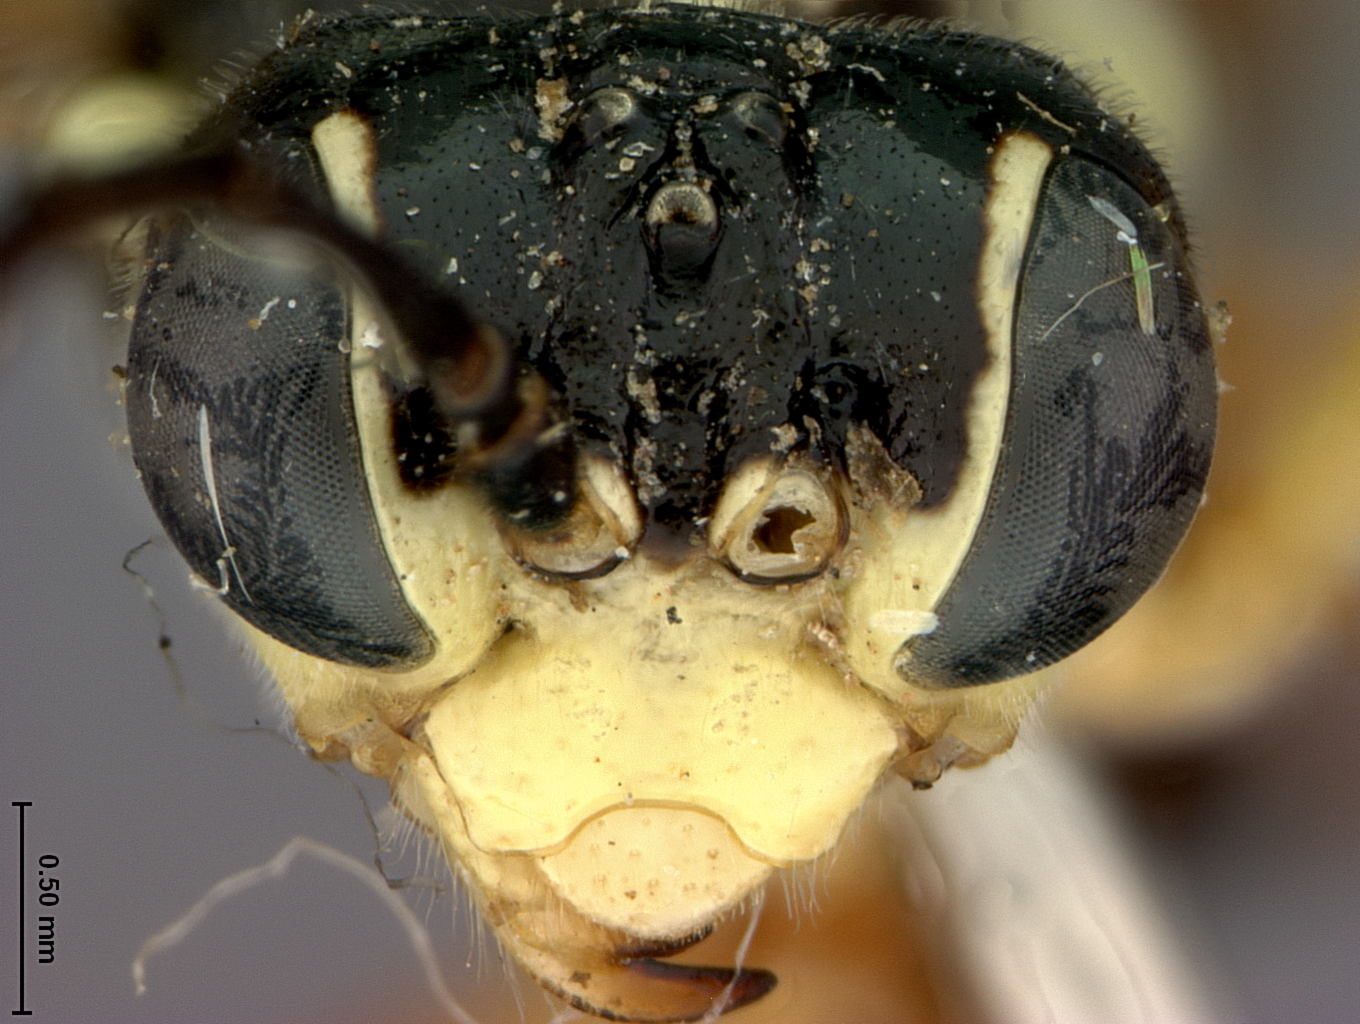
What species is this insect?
Tenthredo pallicolus
